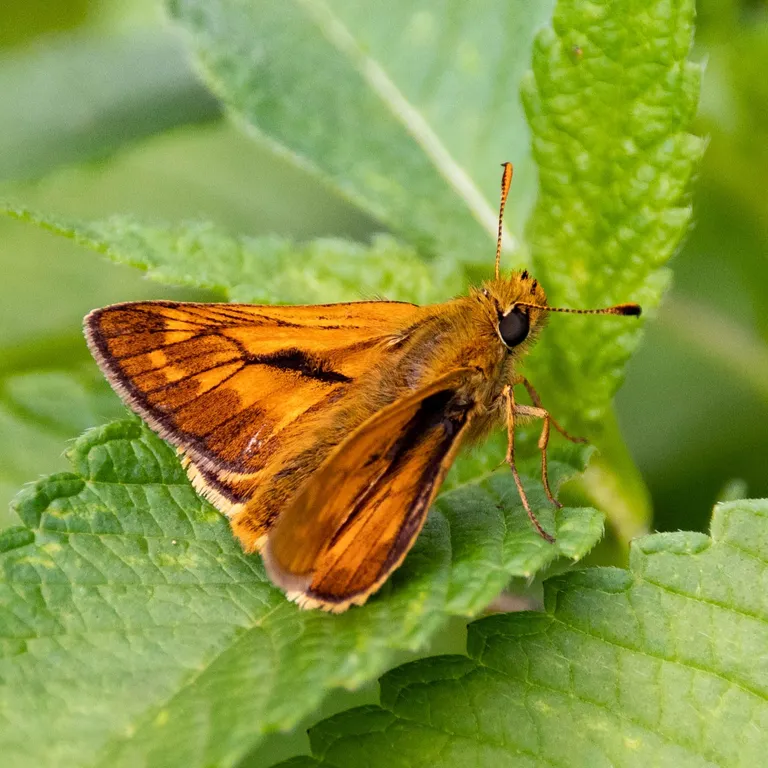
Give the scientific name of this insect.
Ochlodes sylvanus (also Ochlodes venata)
